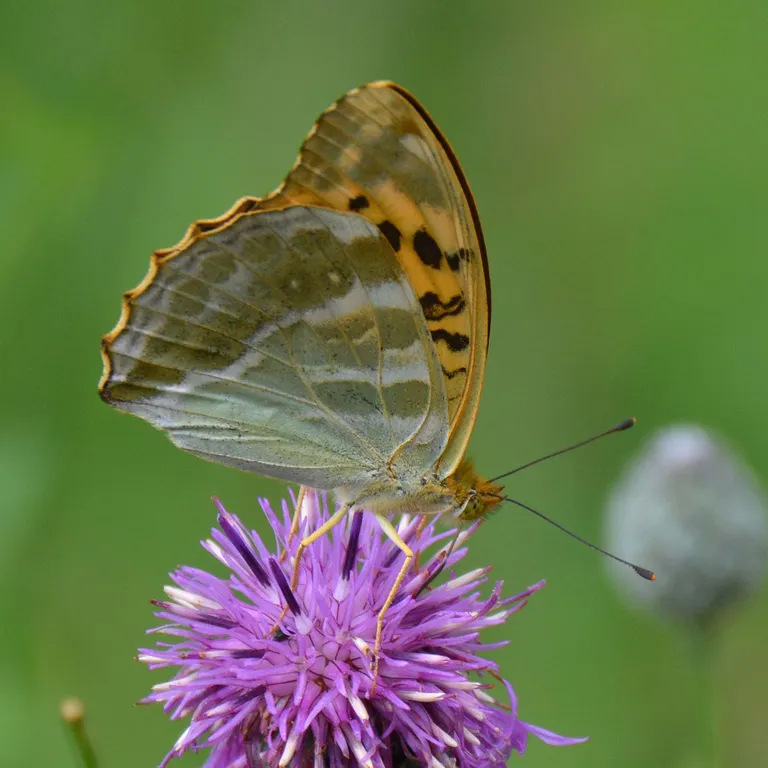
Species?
Argynnis paphia
